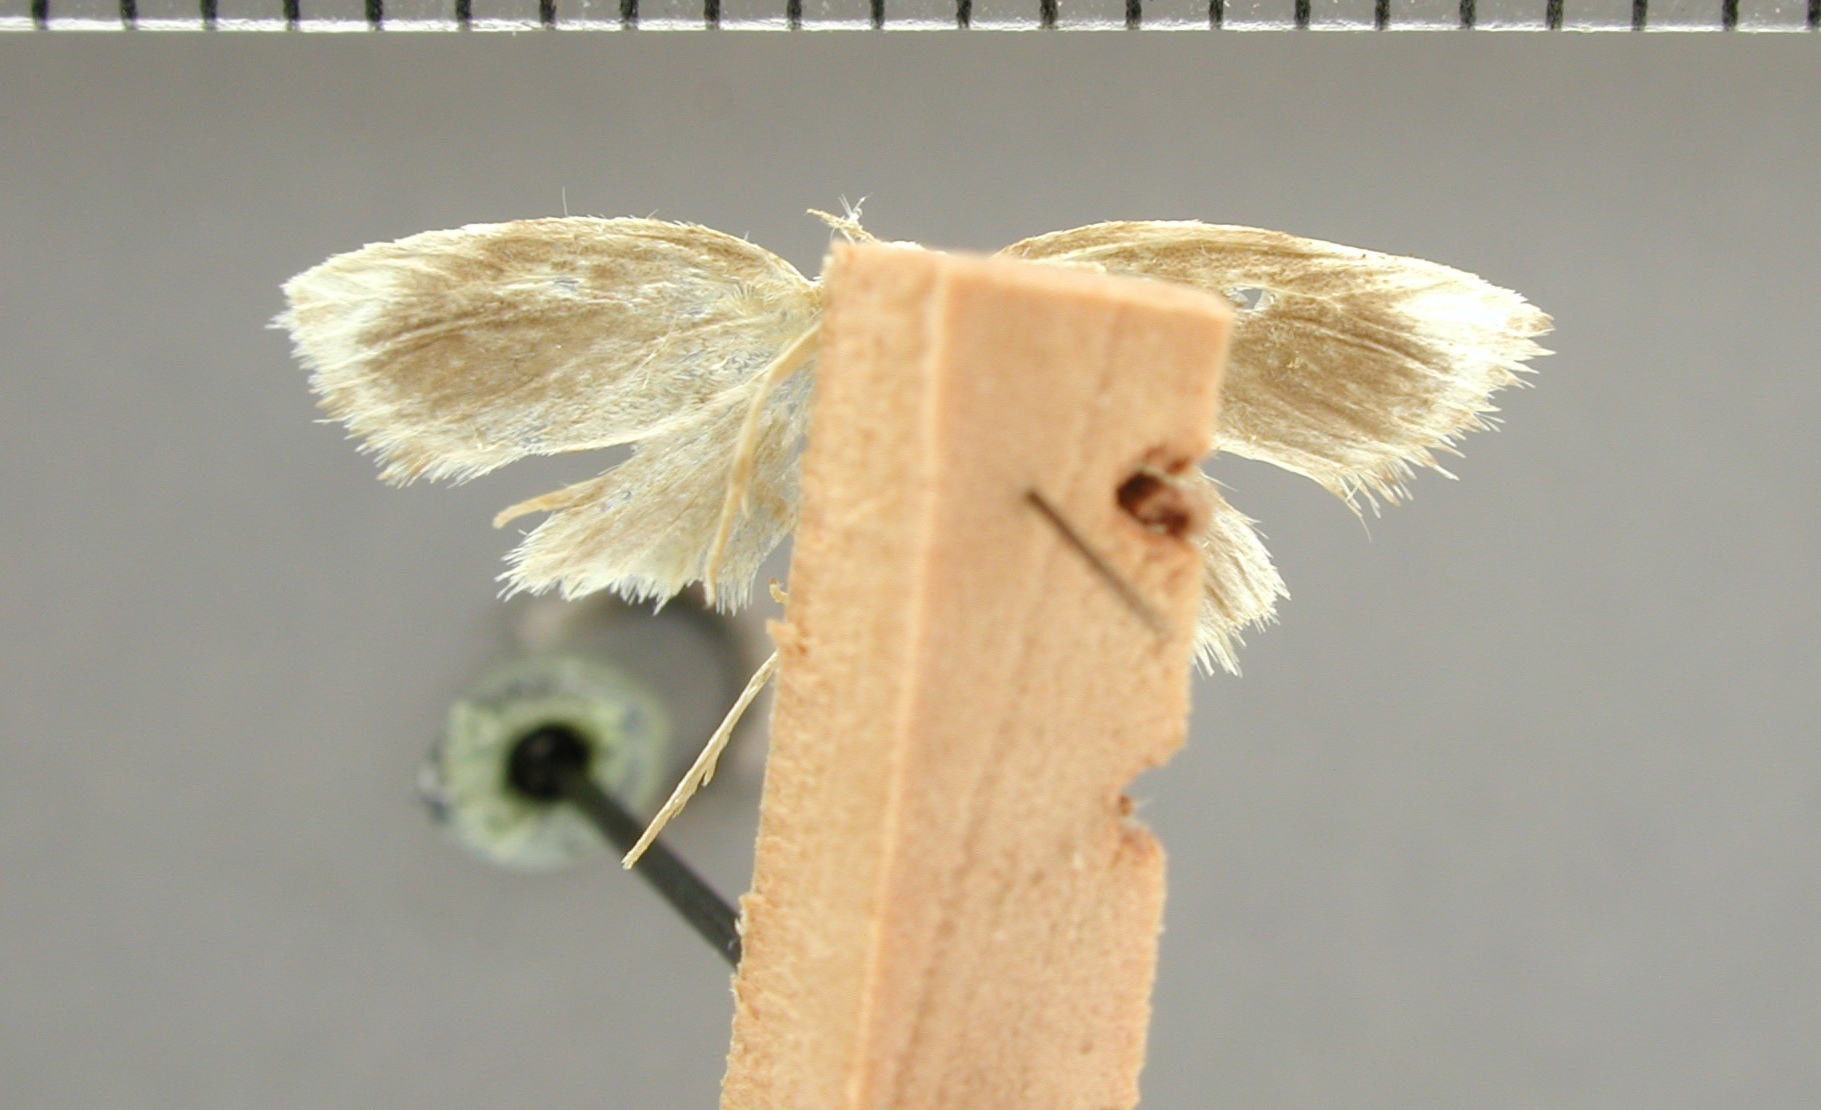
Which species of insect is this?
Geridixis minx
